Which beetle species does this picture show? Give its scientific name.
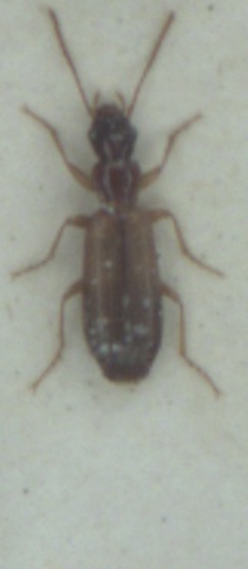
Paradromius linearis
